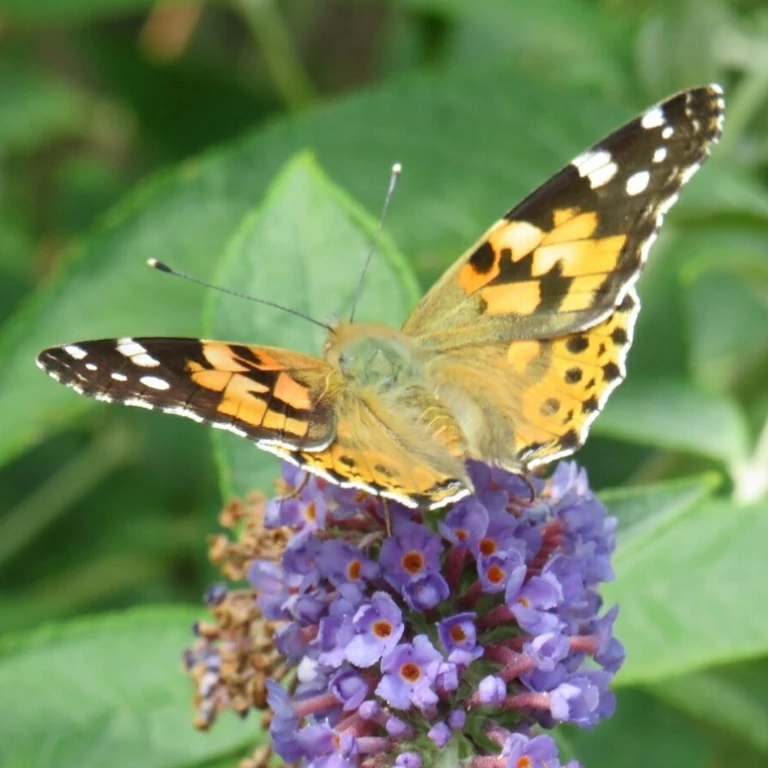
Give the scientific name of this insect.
Vanessa cardui
